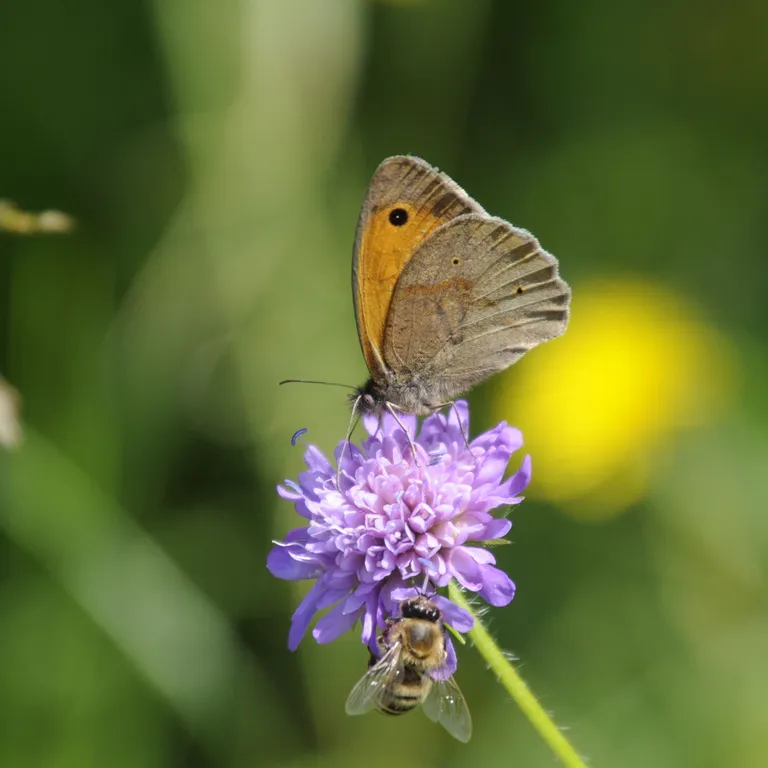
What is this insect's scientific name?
Maniola jurtina
